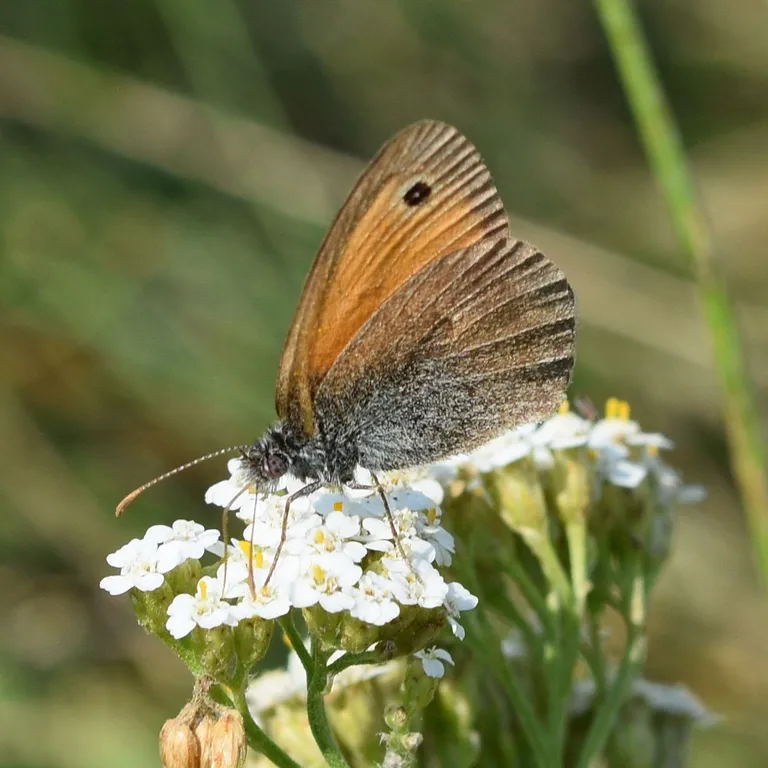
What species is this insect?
Coenonympha pamphilus
